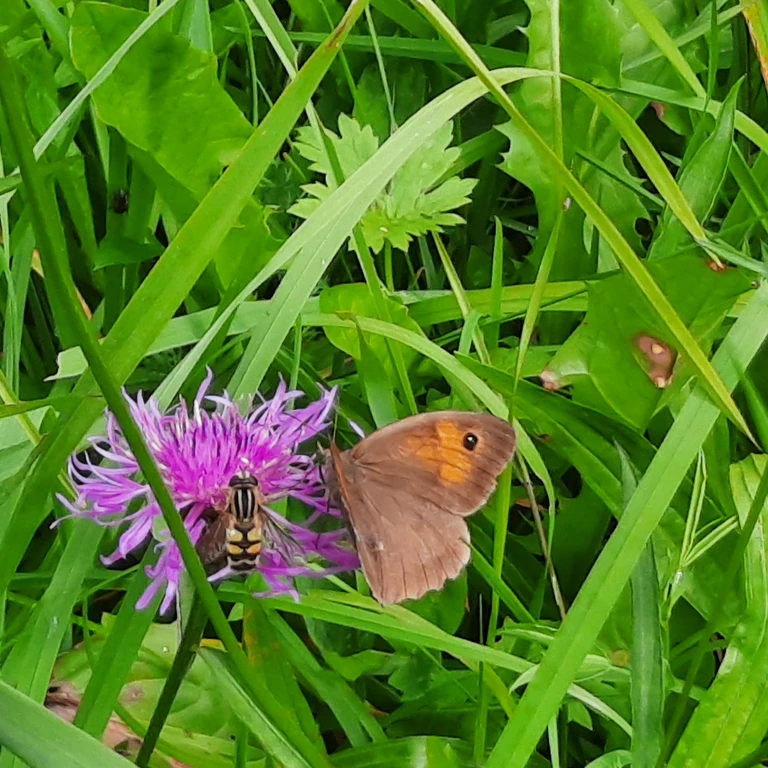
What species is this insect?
Maniola jurtina
